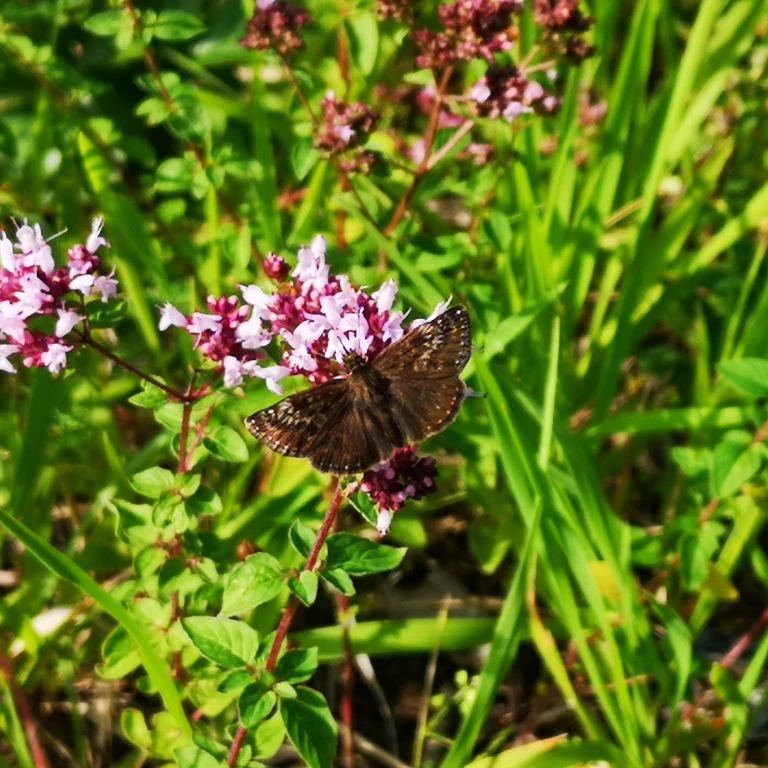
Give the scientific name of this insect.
Erynnis tages
